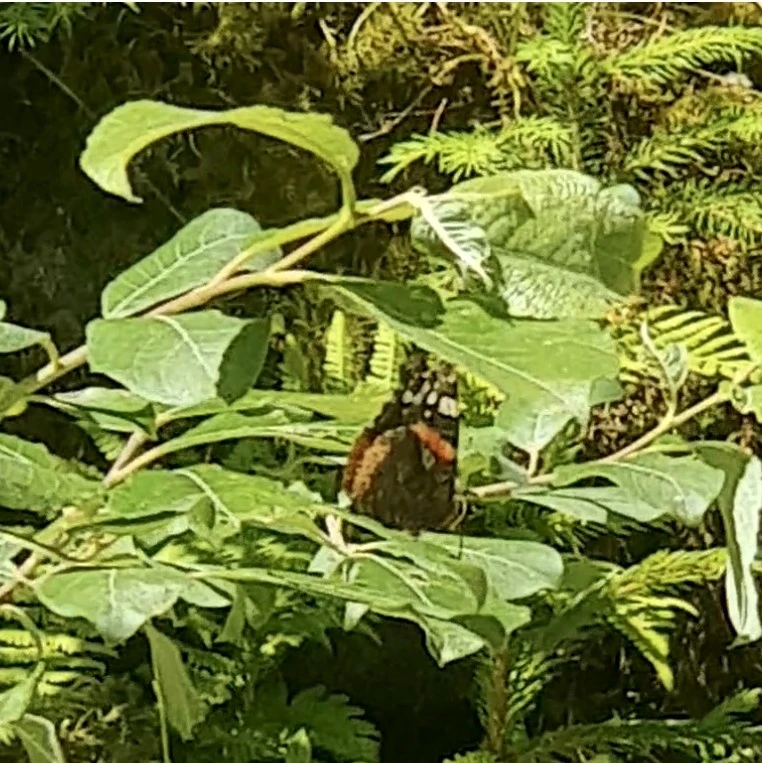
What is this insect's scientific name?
Vanessa atalanta
